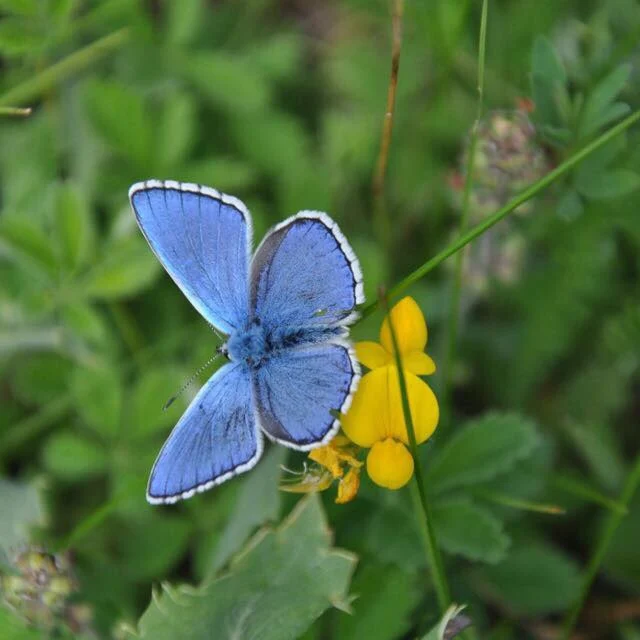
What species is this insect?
Lysandra bellargus
